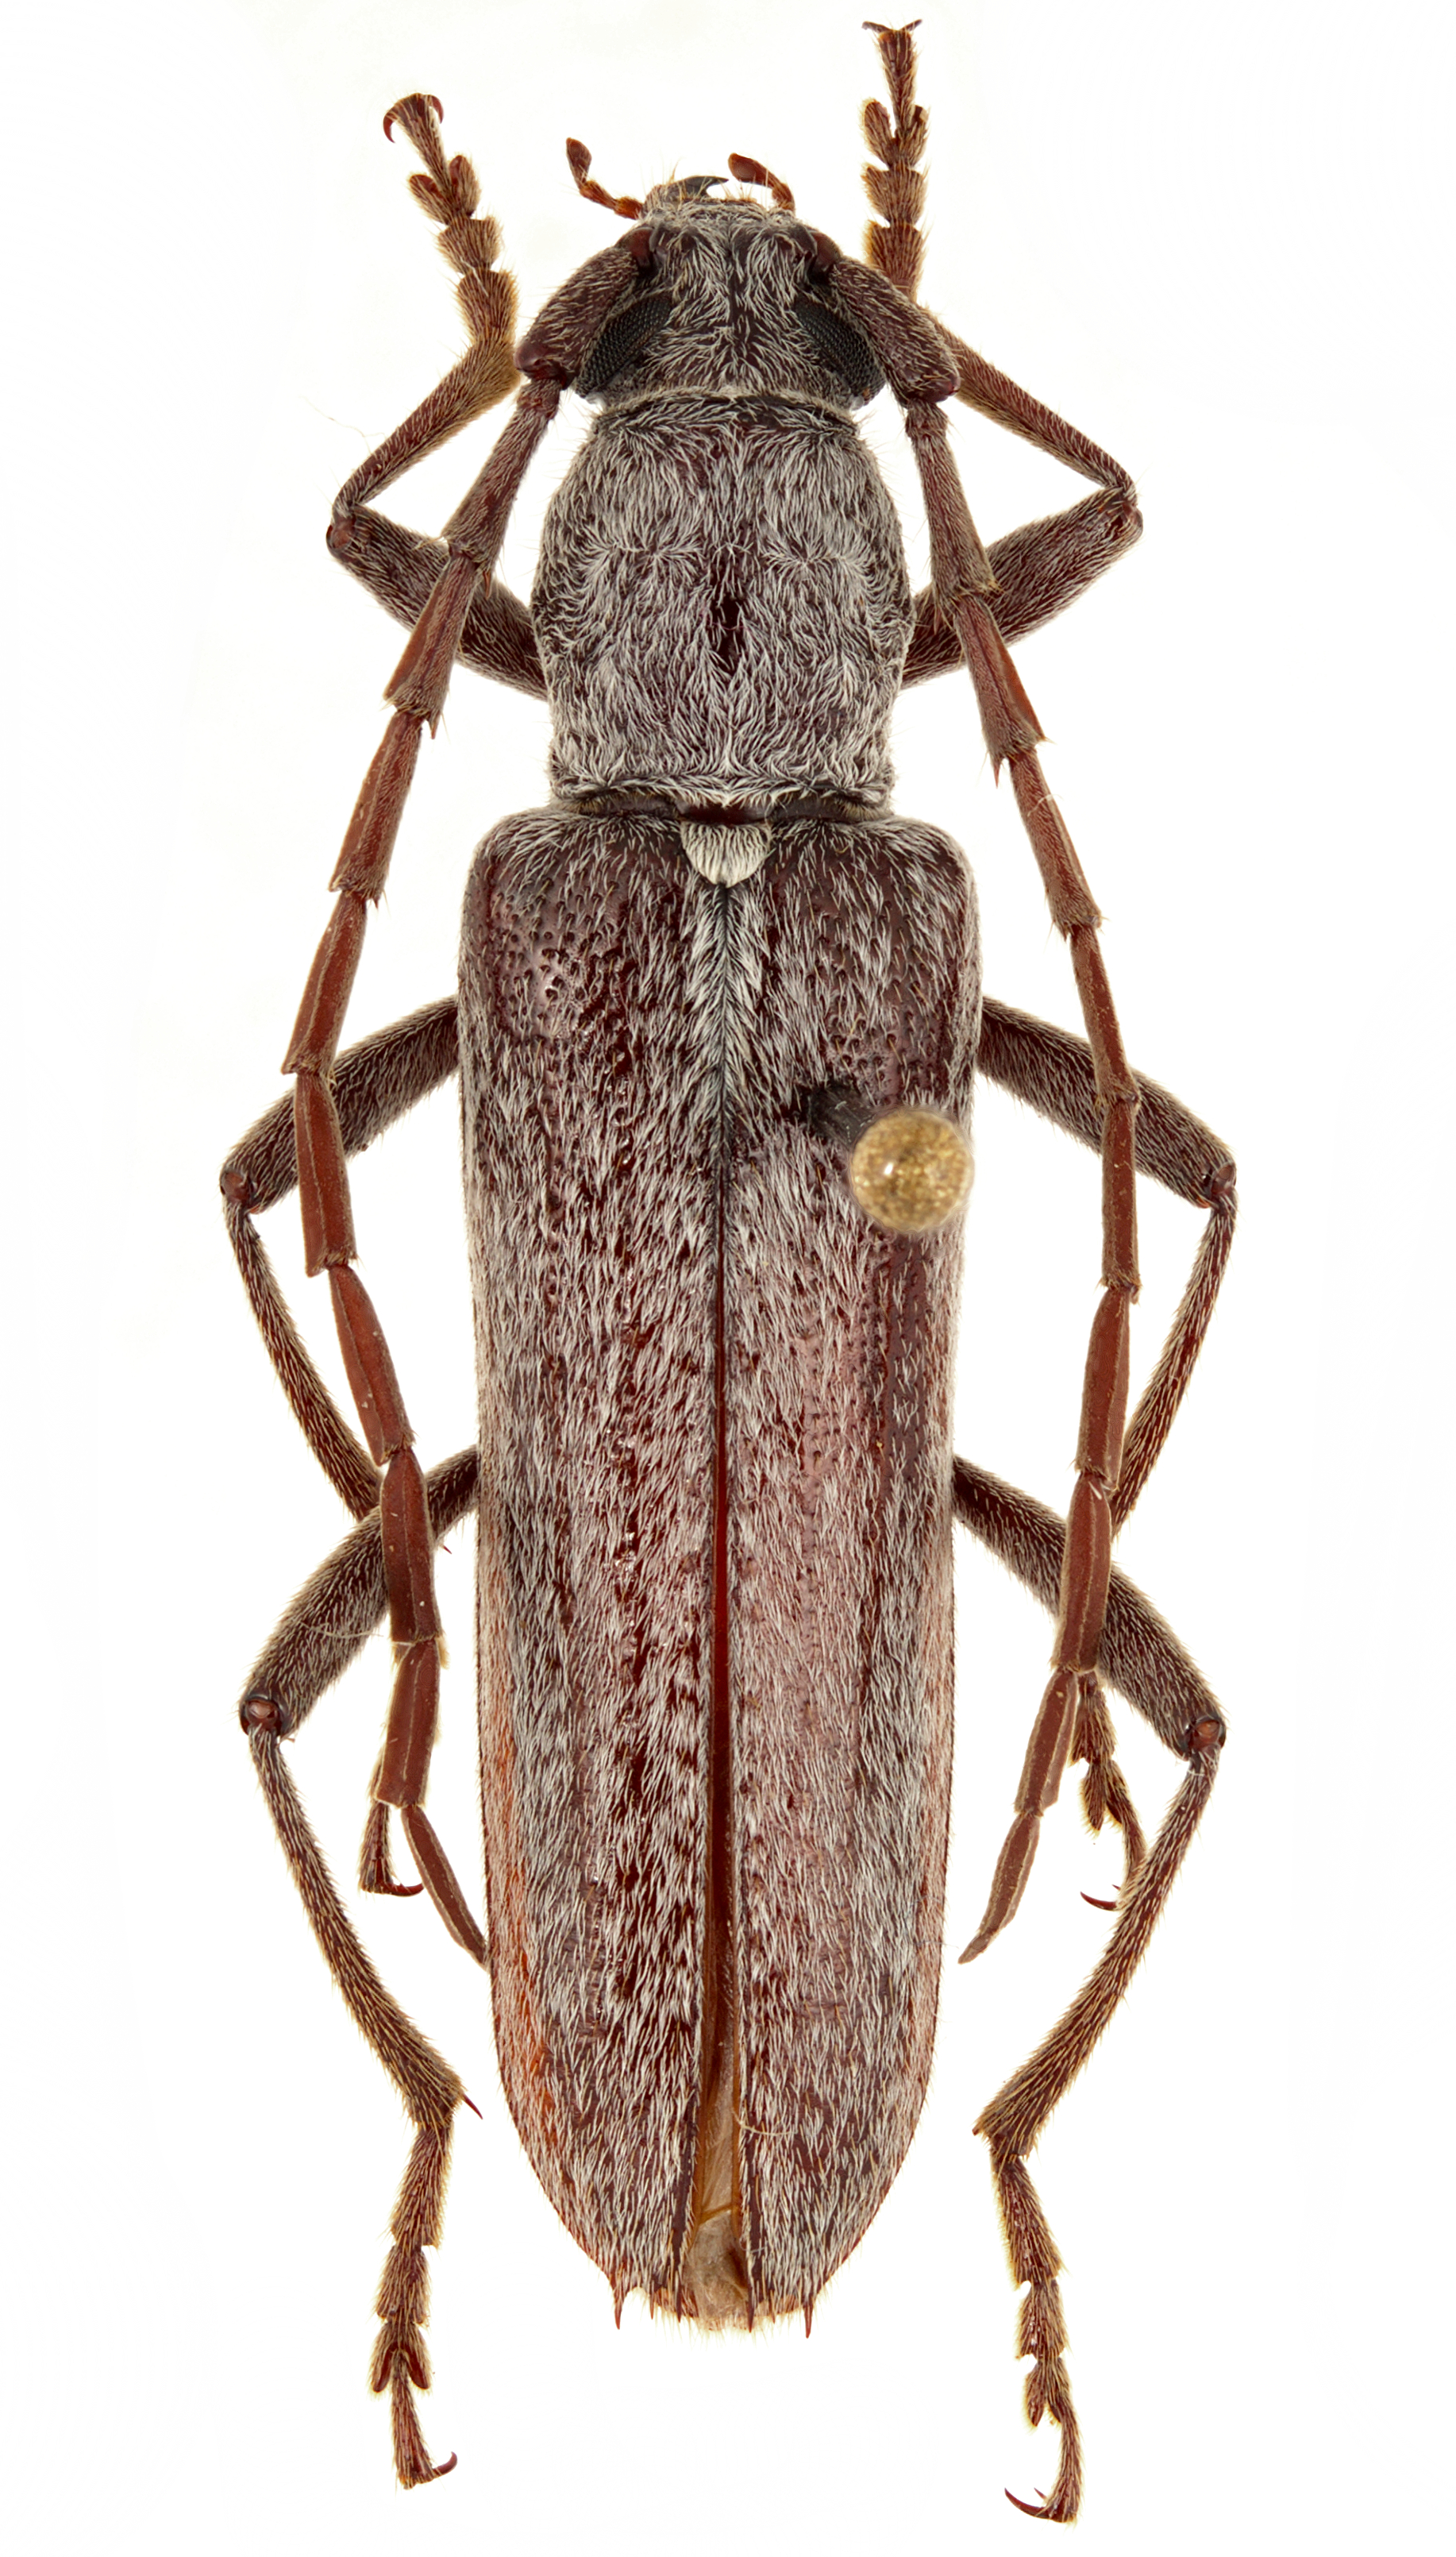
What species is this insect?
Aneflus prolixus
